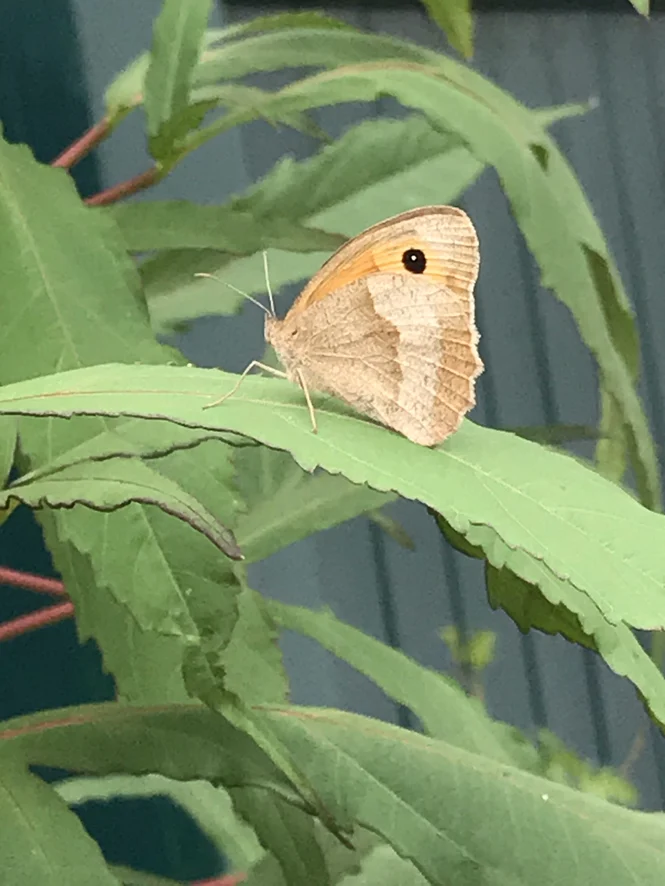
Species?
Maniola jurtina
